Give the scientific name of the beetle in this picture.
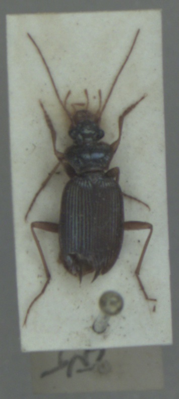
Leistus spinibarbis
